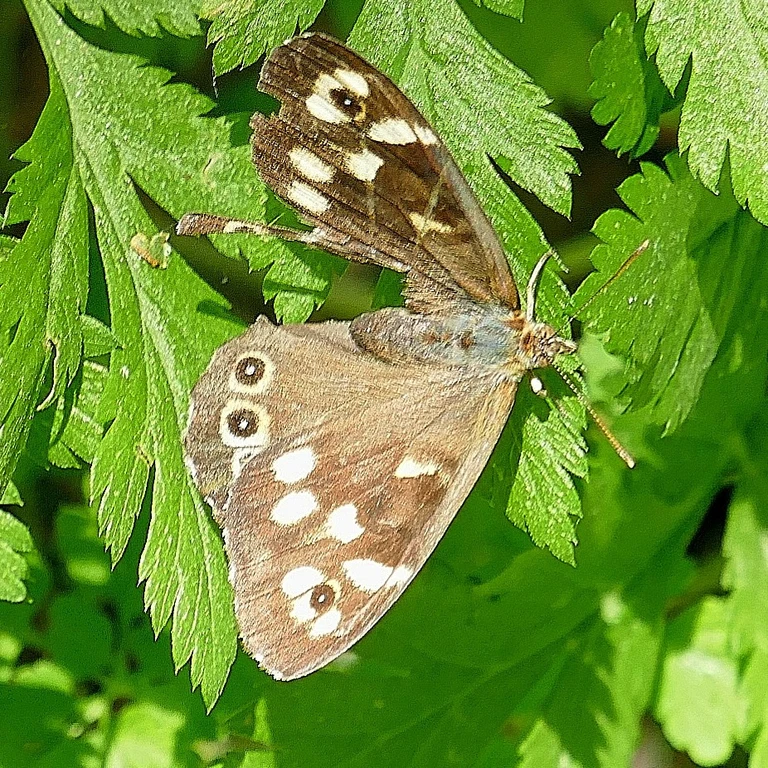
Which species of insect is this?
Pararge aegeria
